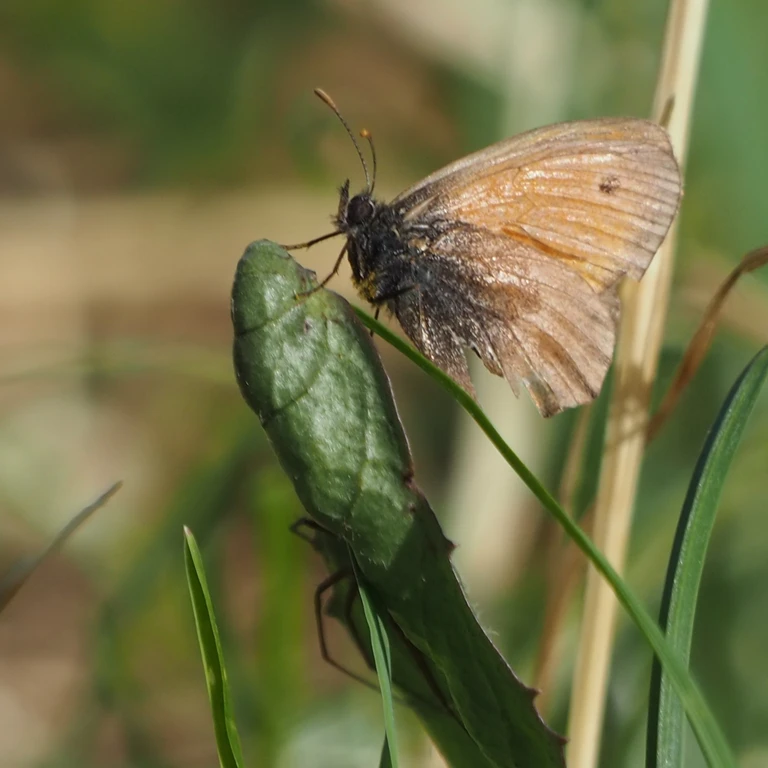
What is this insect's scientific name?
Coenonympha pamphilus
